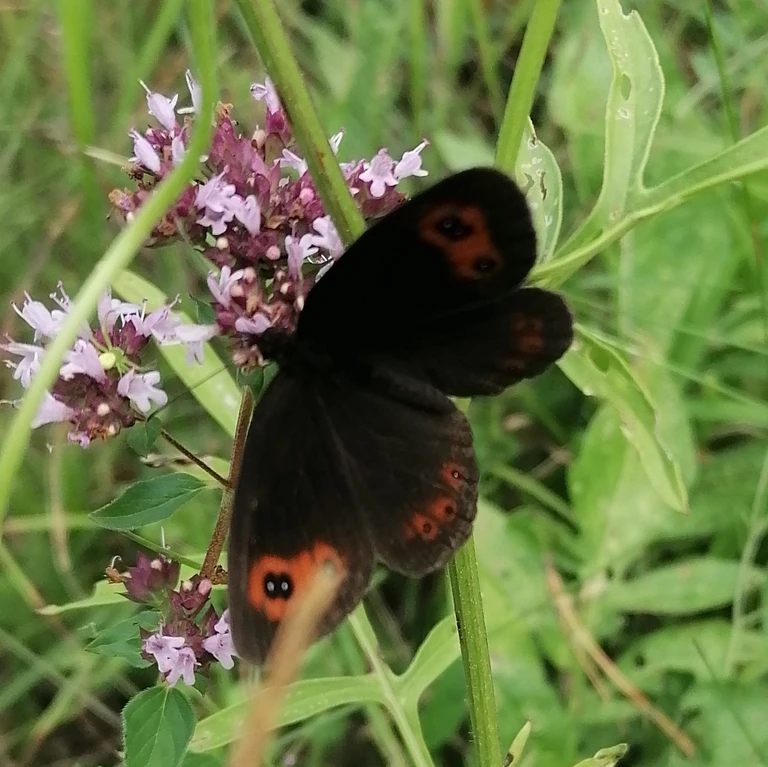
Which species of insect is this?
Erebia aethiops
